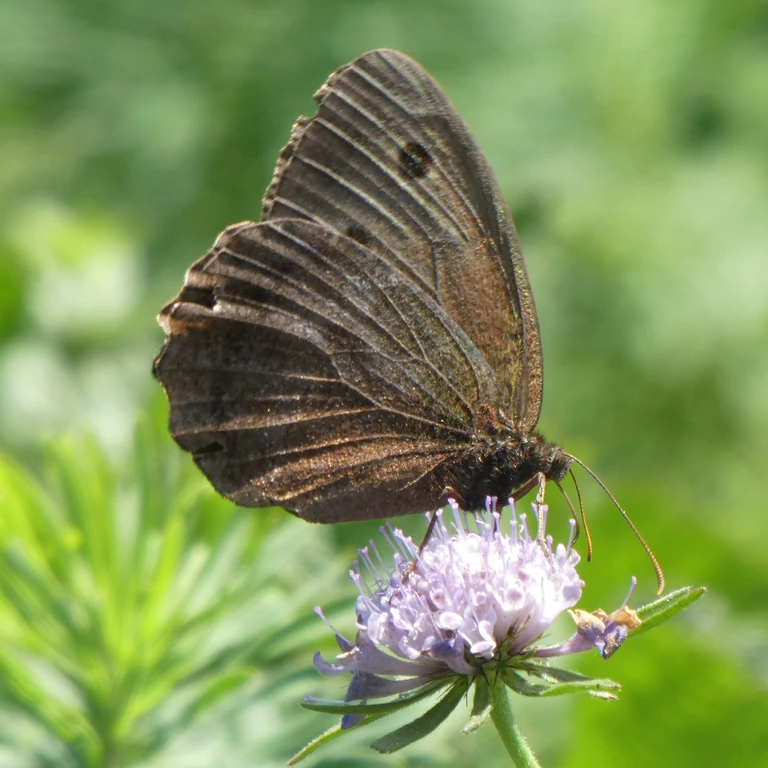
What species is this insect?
Minois dryas
